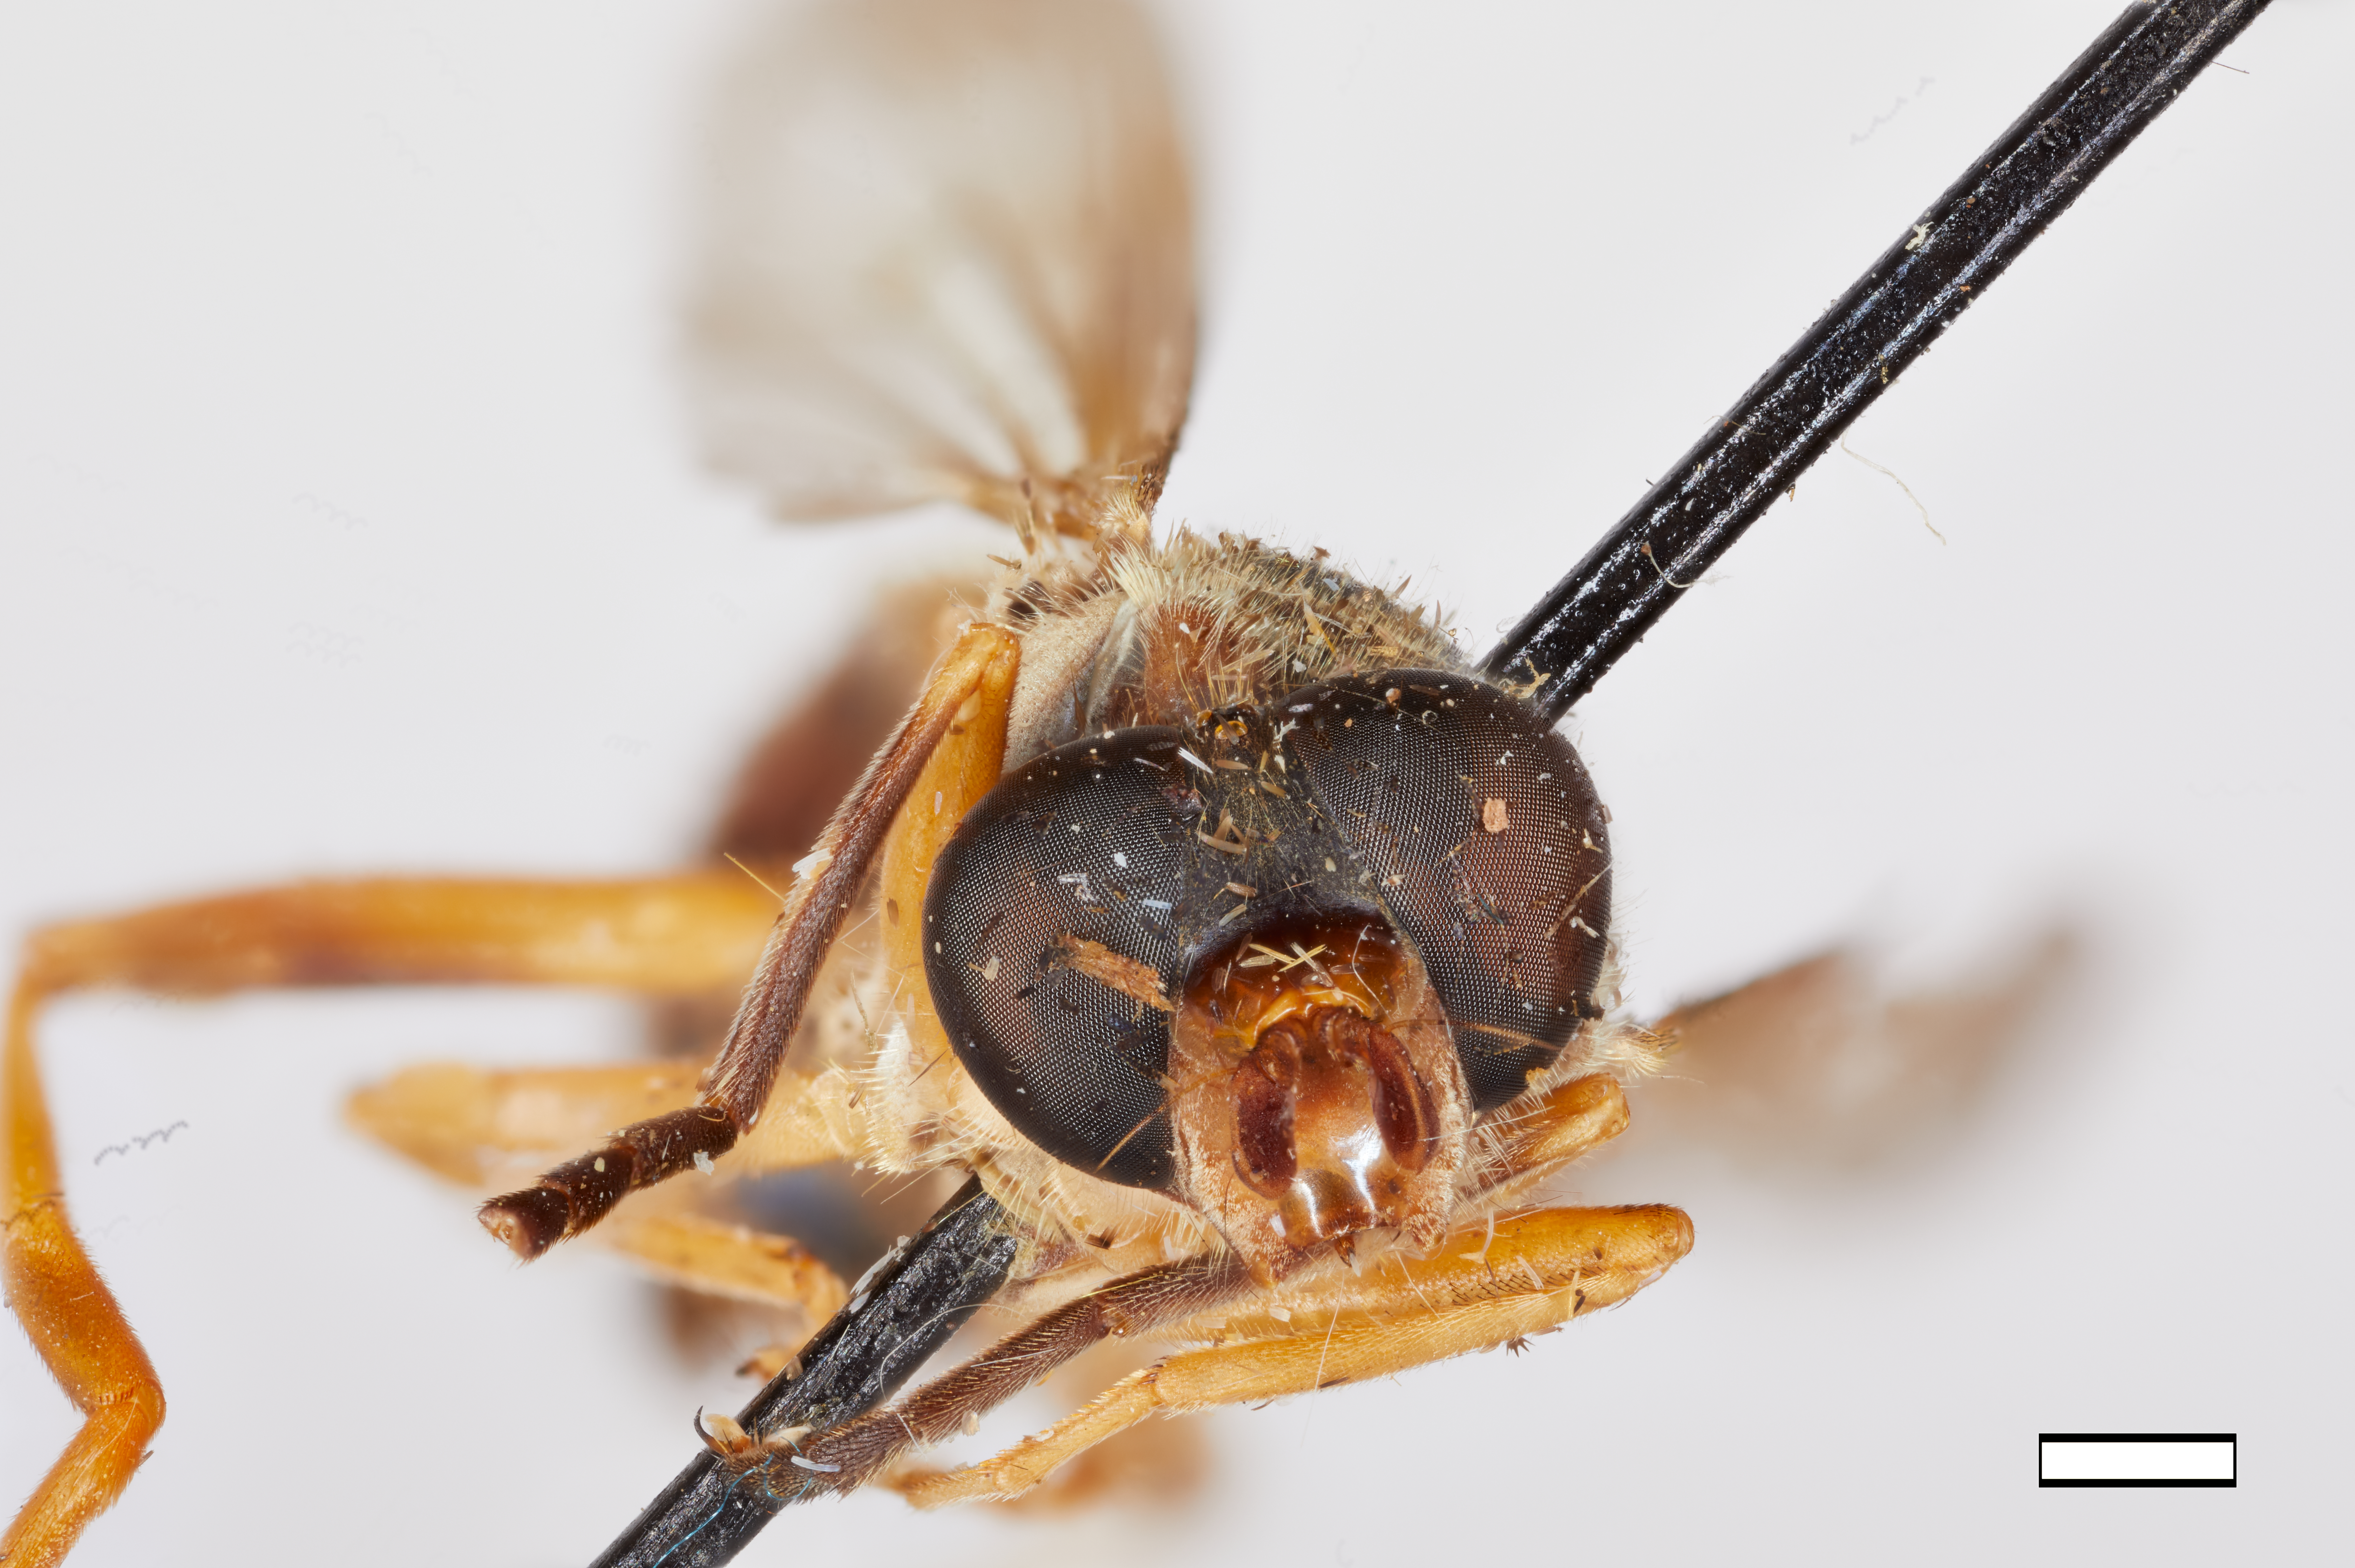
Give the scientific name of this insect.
Korinchia nova
